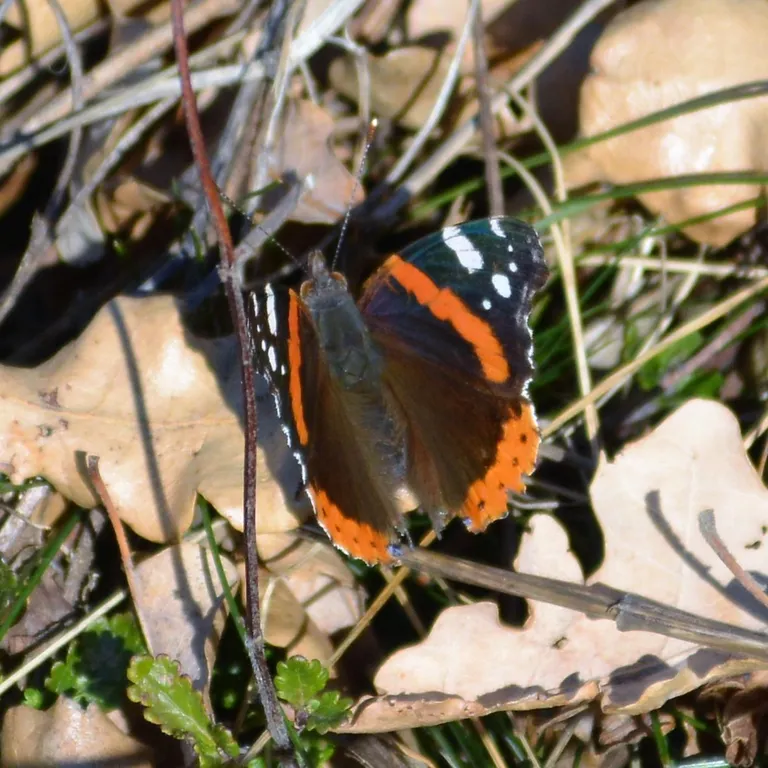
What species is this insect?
Vanessa atalanta
